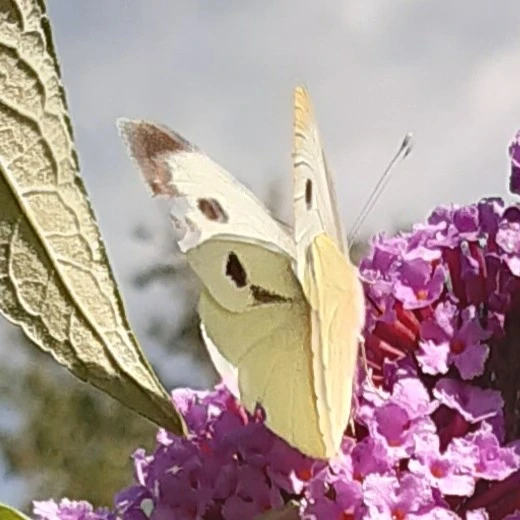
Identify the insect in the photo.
Pieris brassicae
